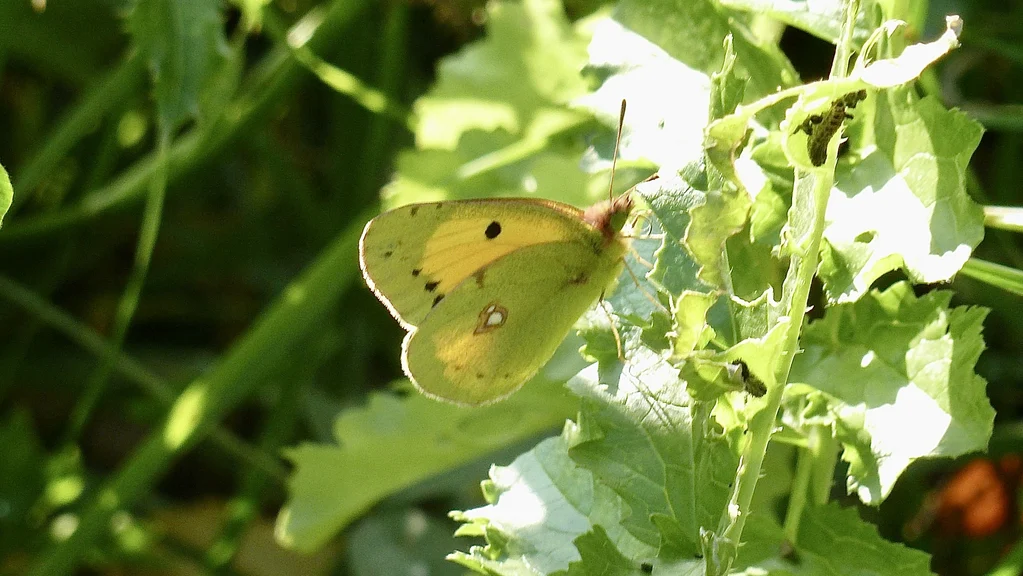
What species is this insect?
Colias croceus
